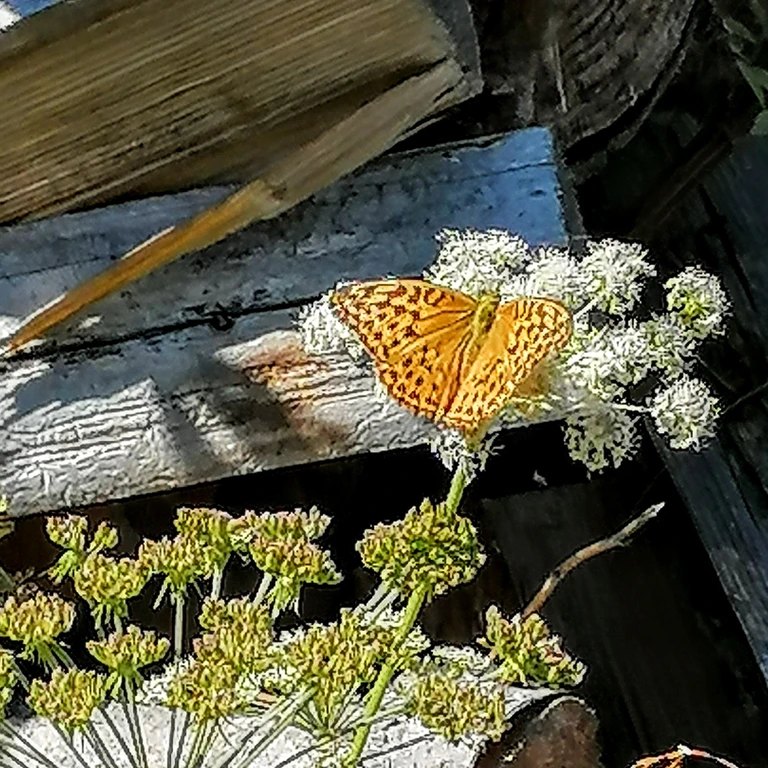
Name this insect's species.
Argynnis paphia
